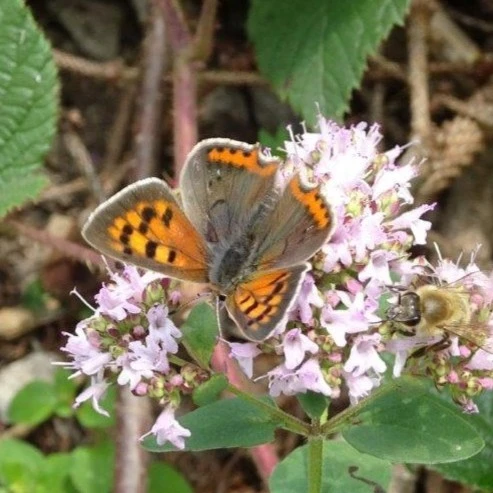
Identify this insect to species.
Lycaena phlaeas
